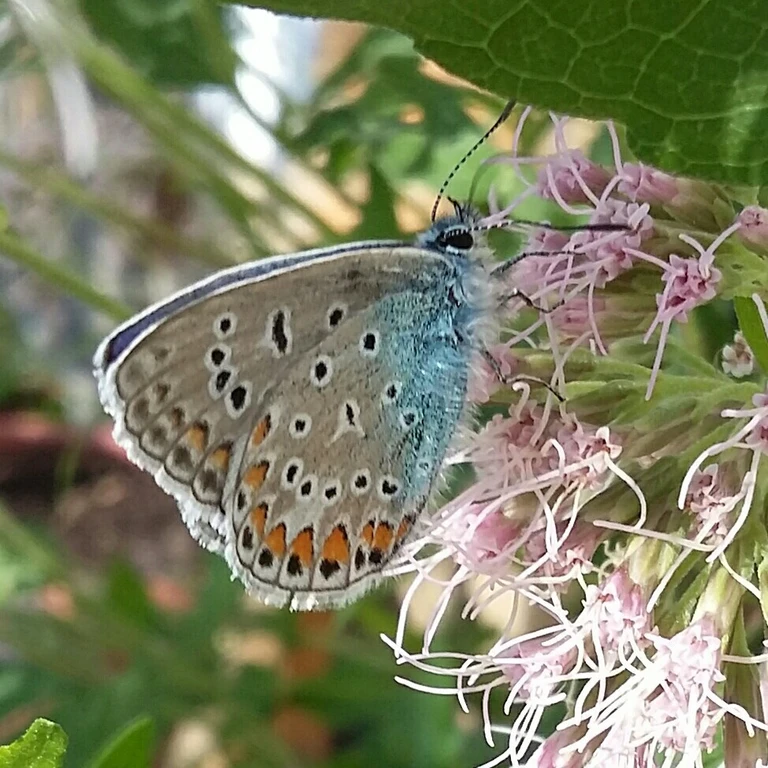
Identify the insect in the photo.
Polyommatus icarus
